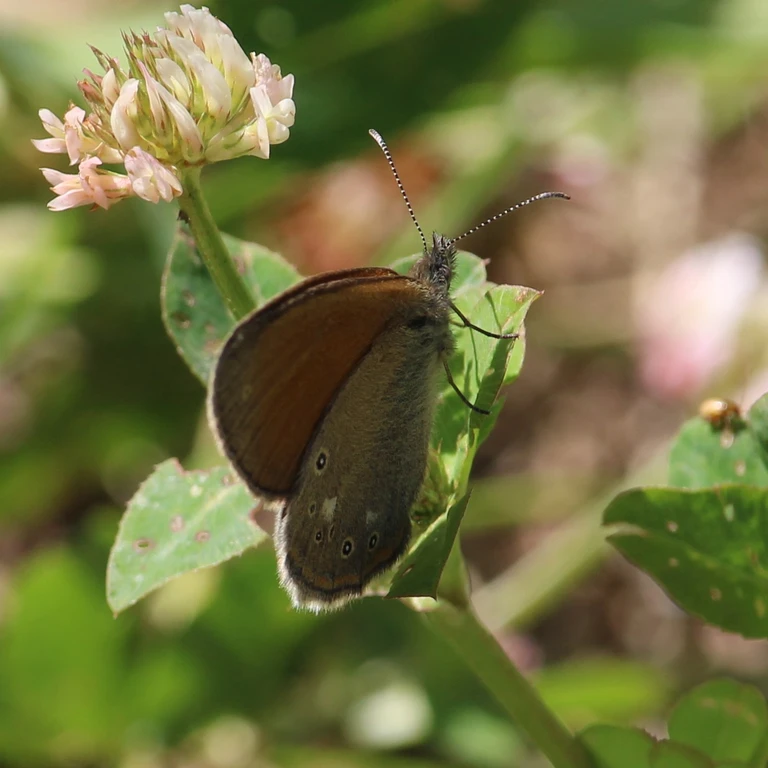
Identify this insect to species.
Coenonympha glycerion (also Coenonympha iphis)
